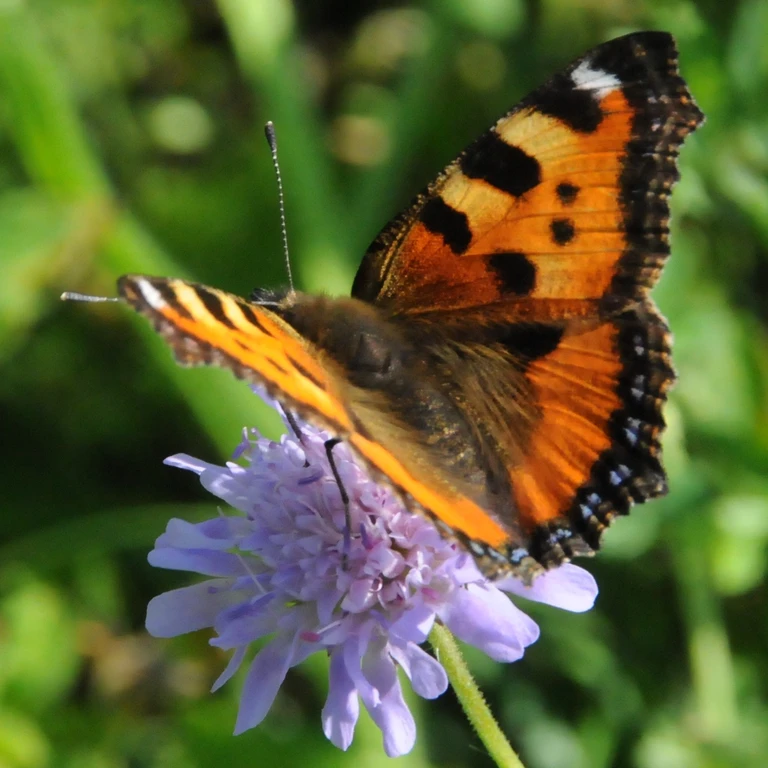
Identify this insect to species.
Aglais urticae
